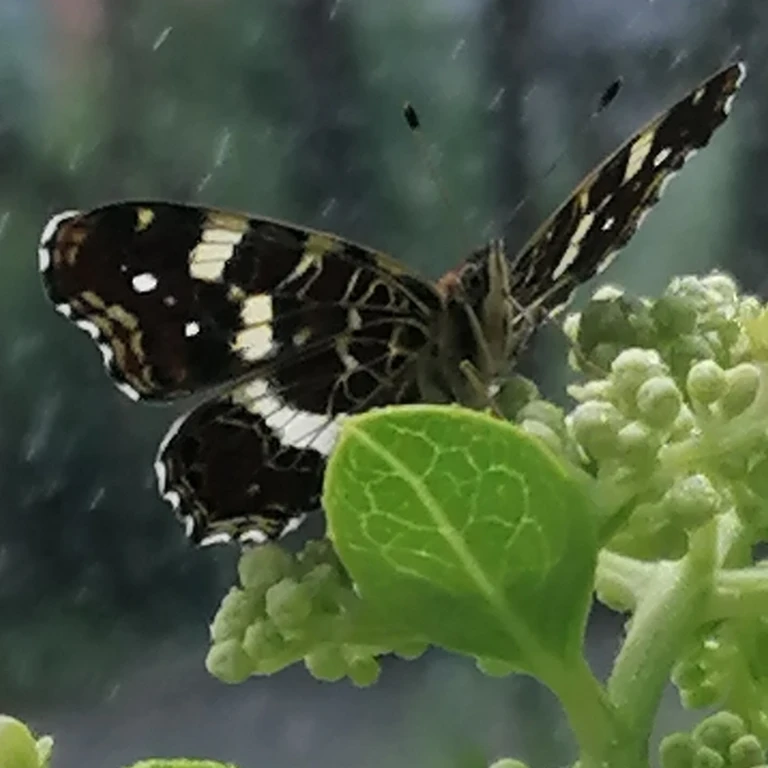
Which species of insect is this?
Araschnia levana
